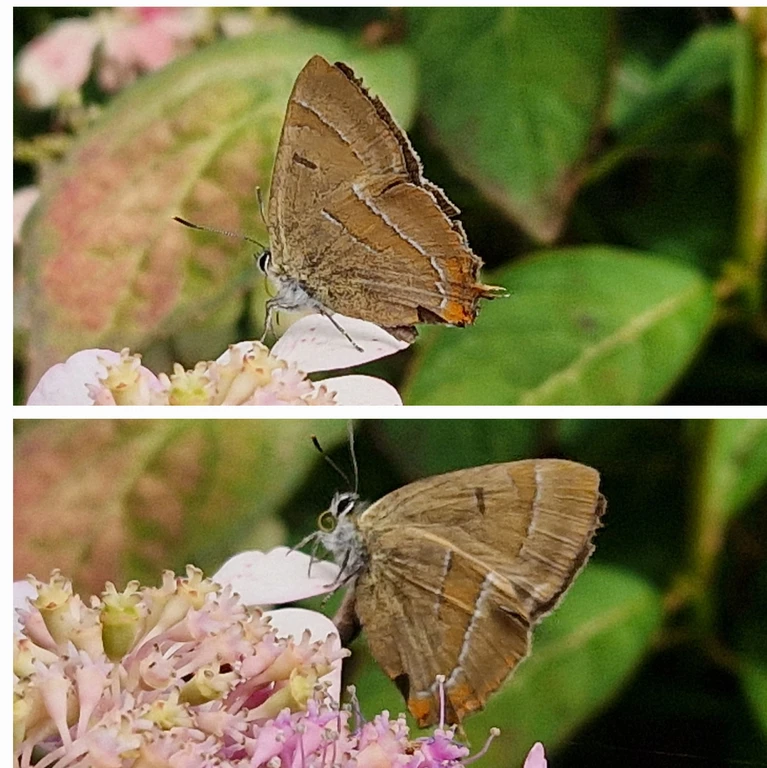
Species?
Thecla betulae
